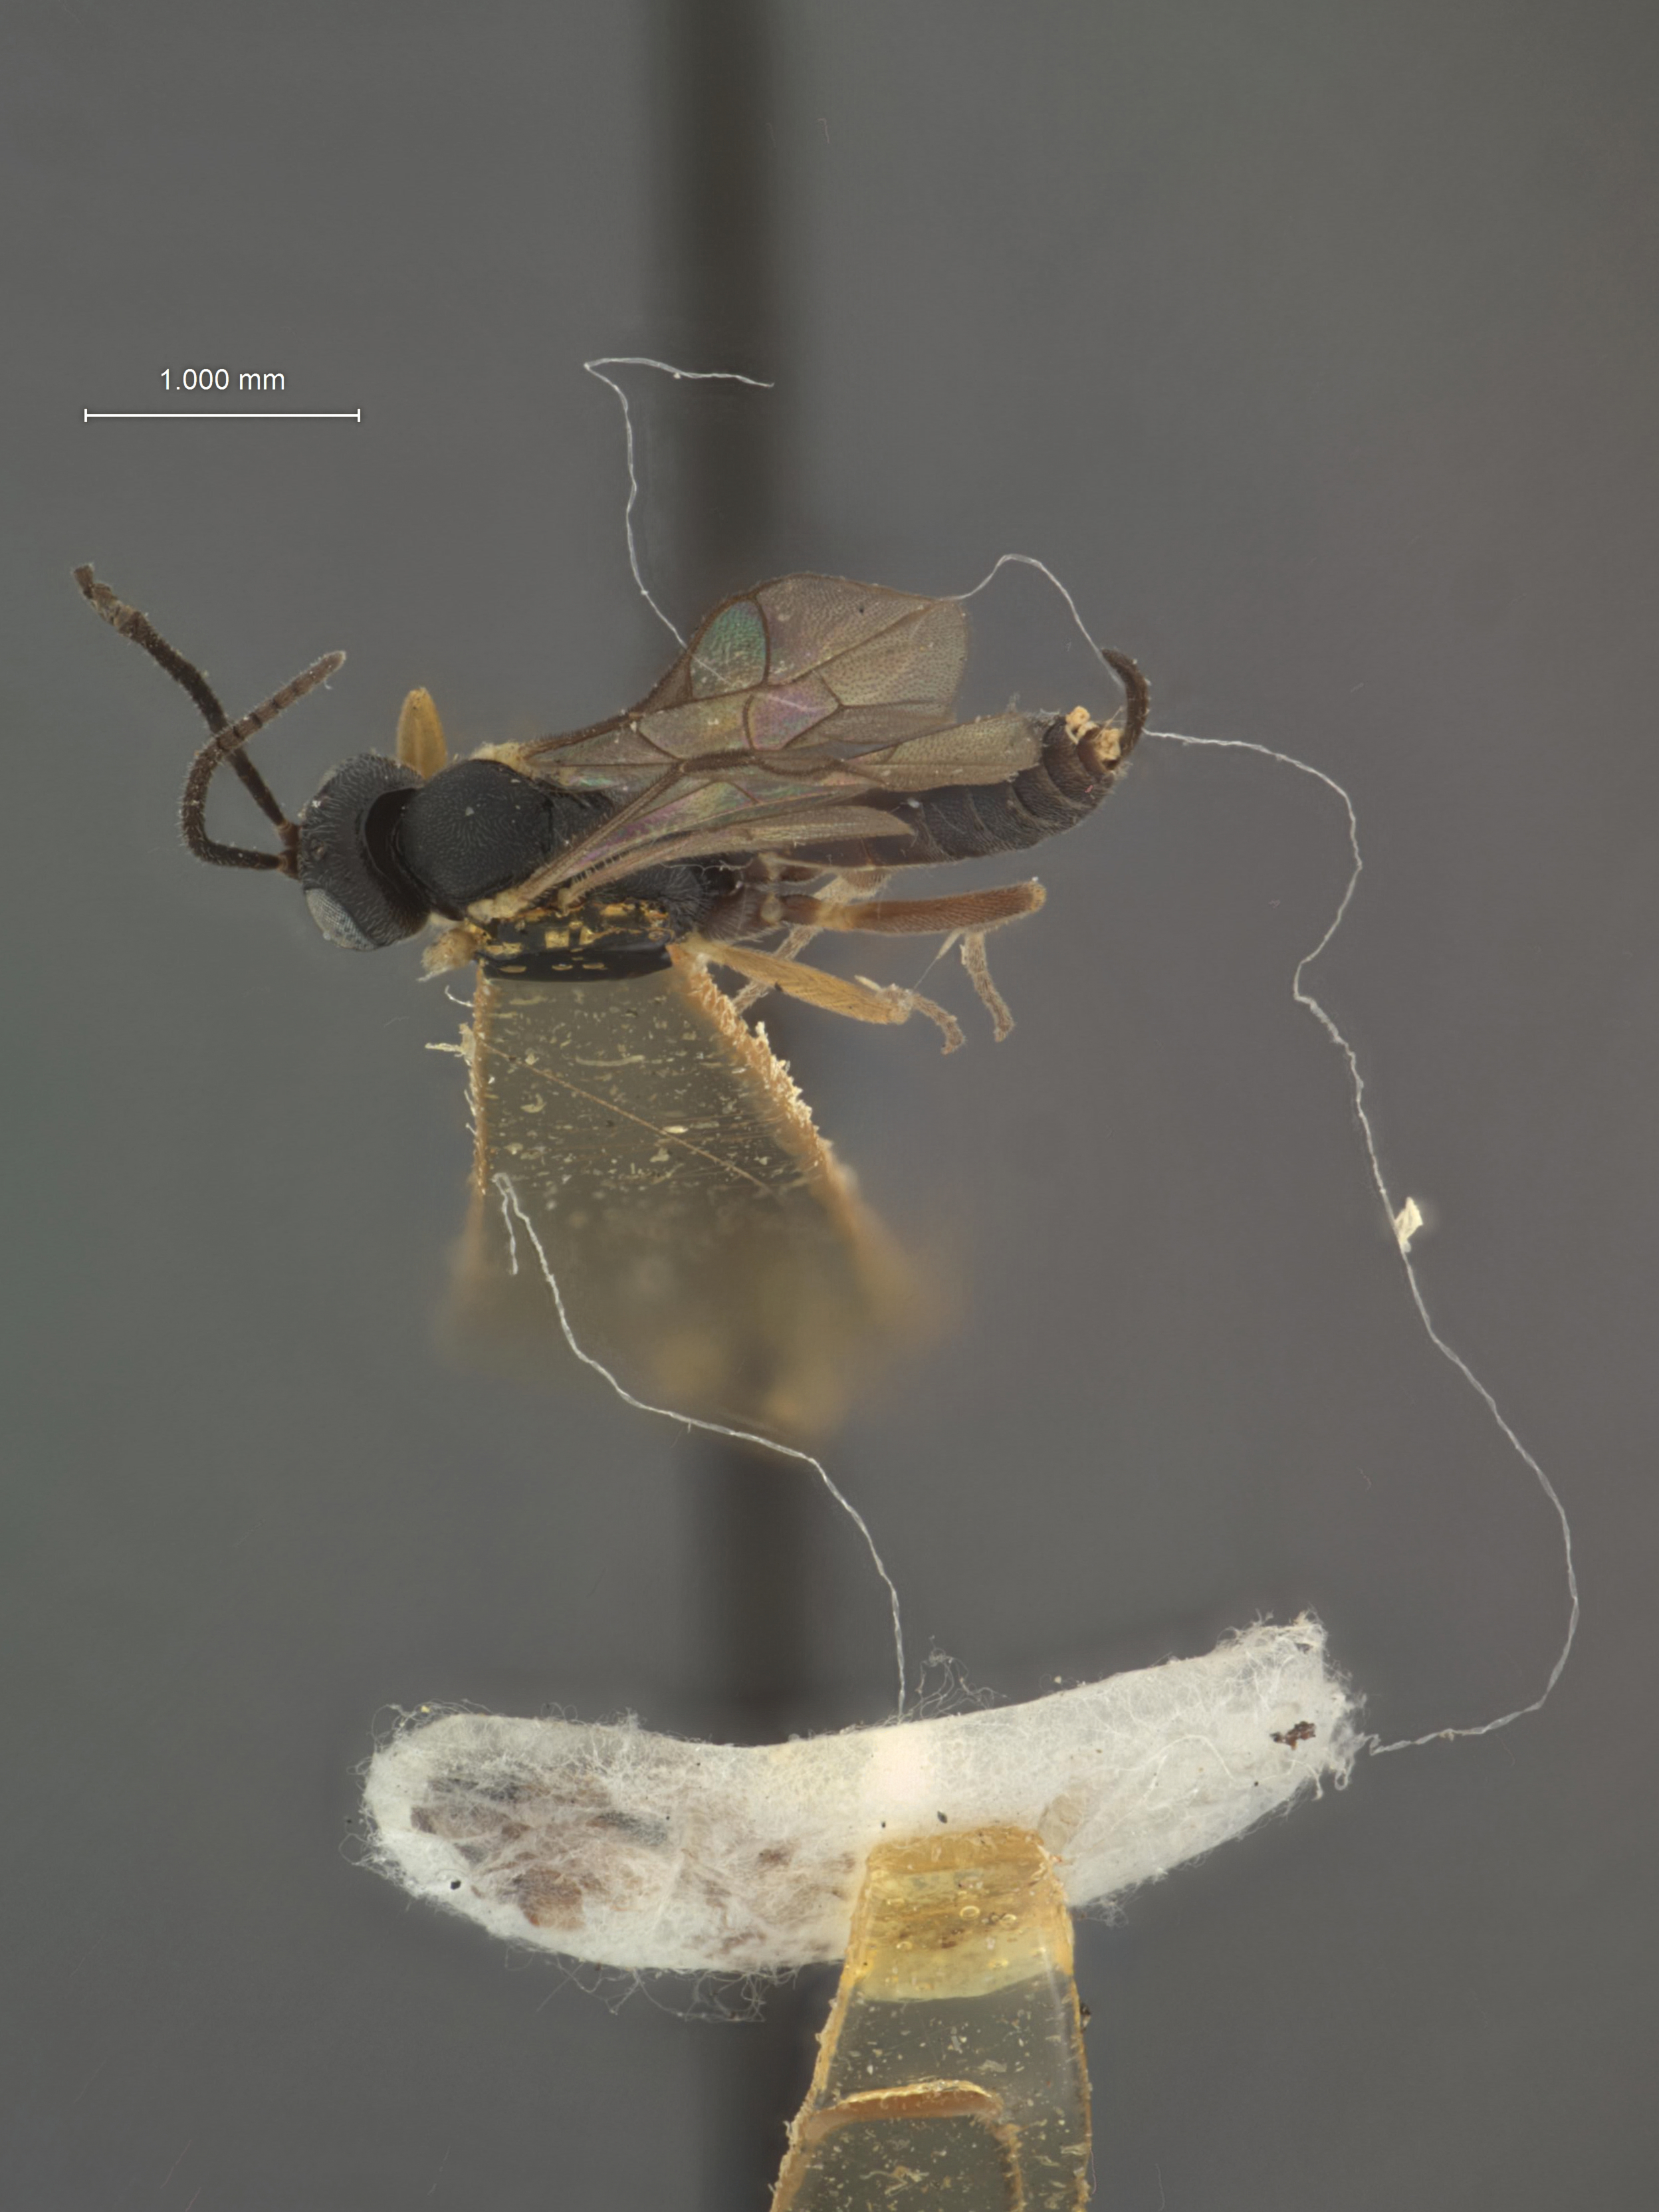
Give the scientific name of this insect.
Phaedroctonus piceae
